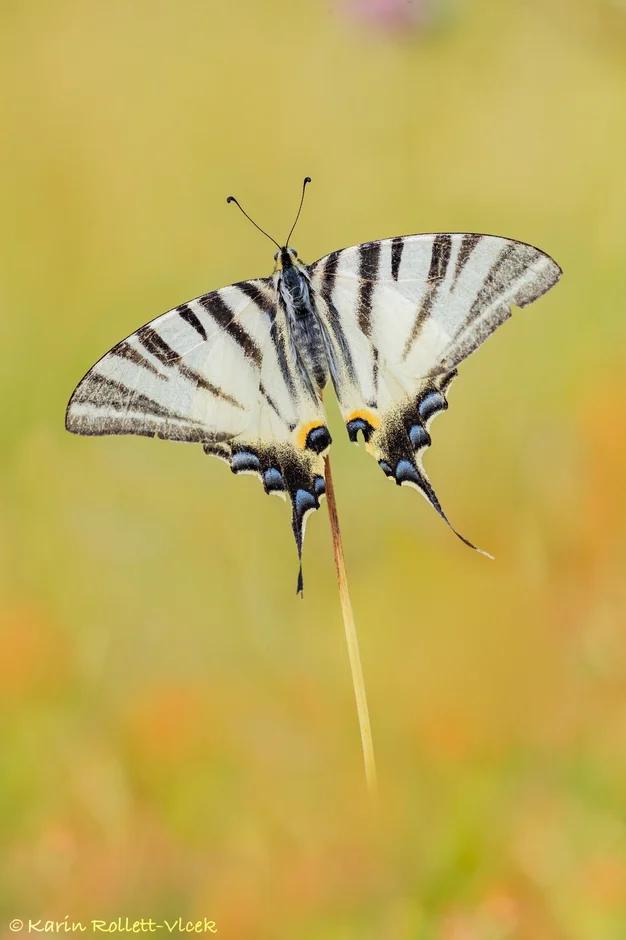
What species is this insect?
Iphiclides podalirius
